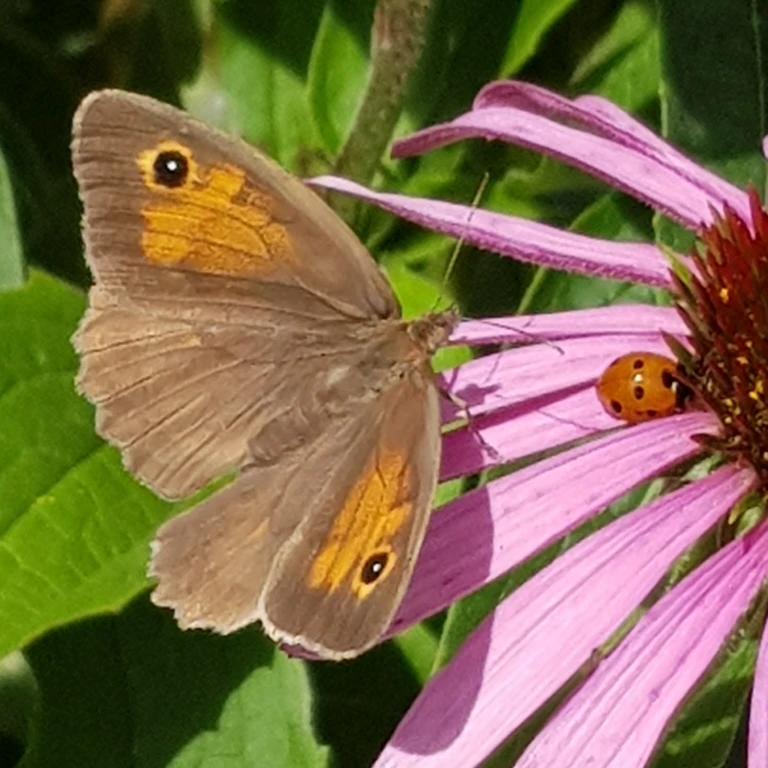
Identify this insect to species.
Maniola jurtina
